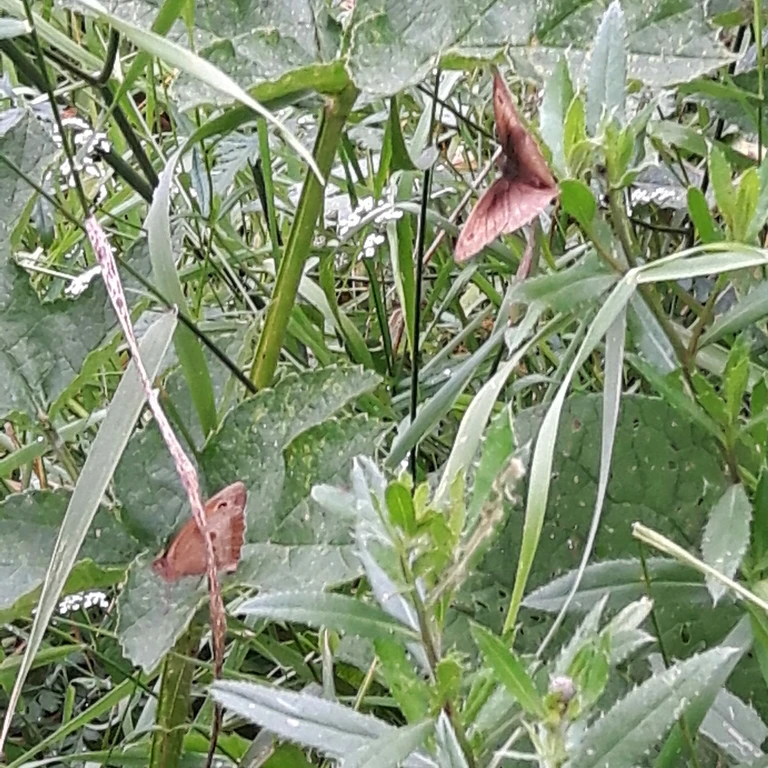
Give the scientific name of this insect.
Maniola jurtina
